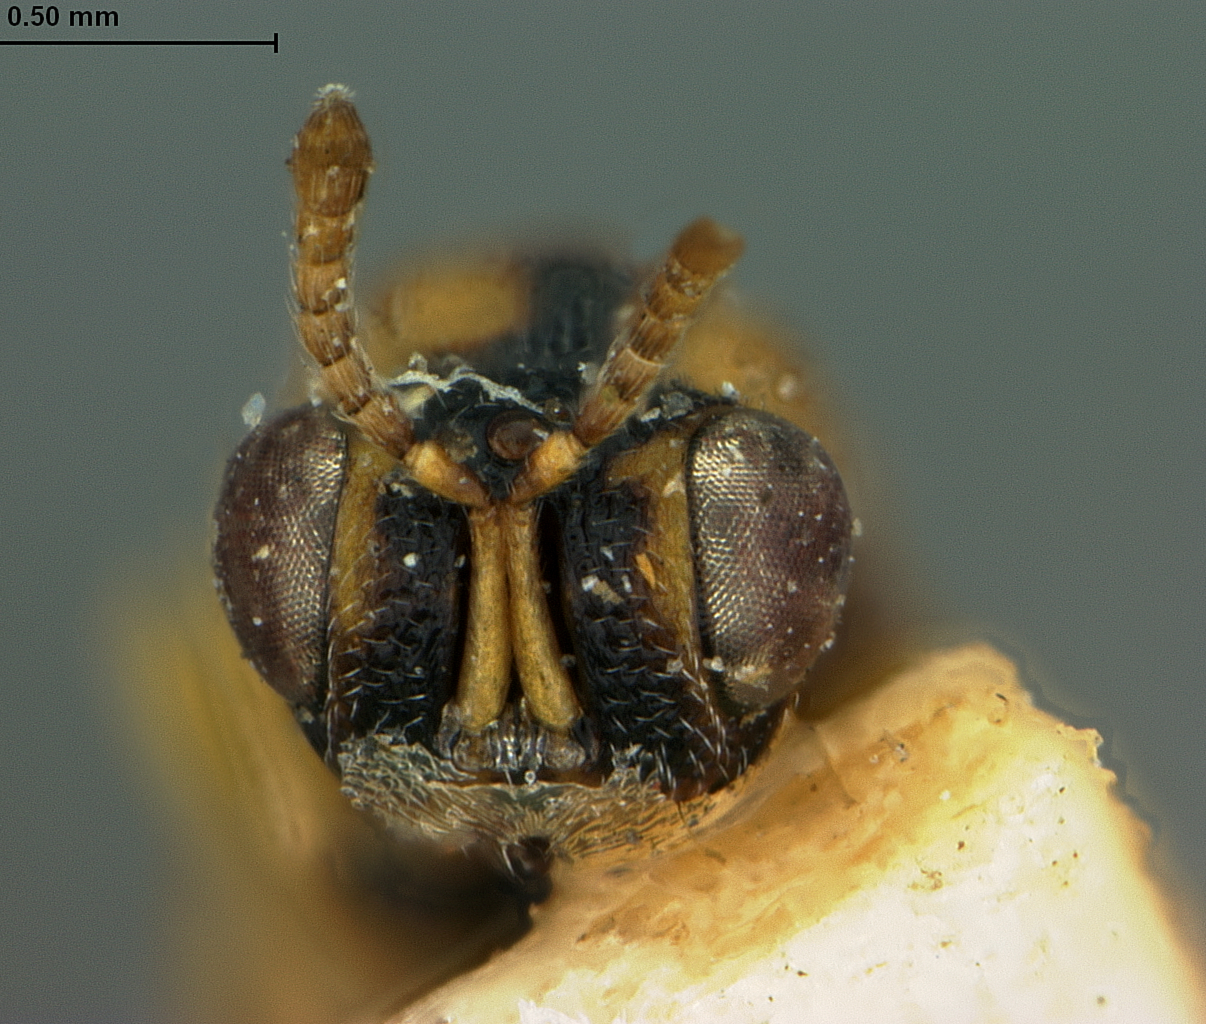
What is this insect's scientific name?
Decatoma batatoides
